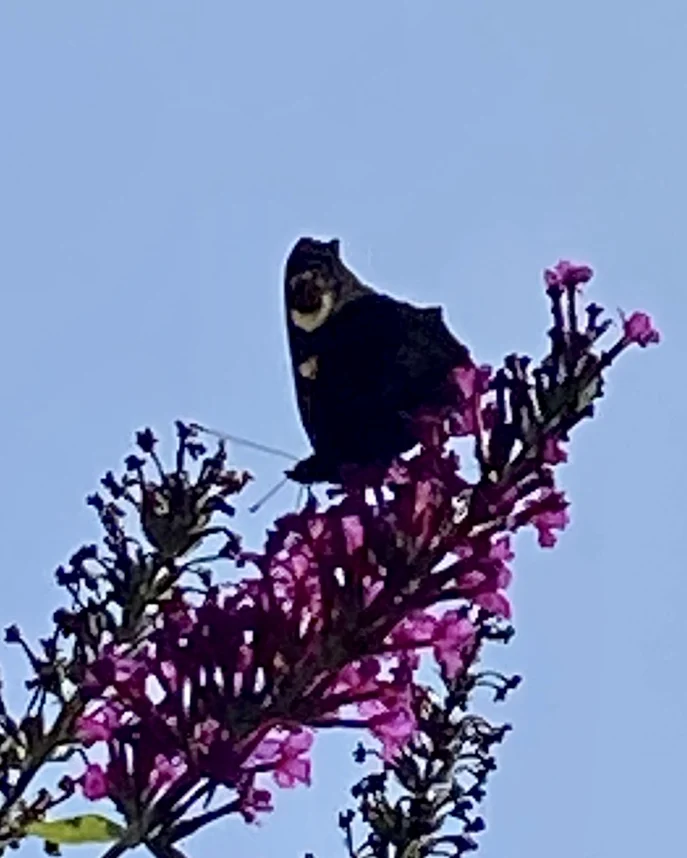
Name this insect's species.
Aglais io
